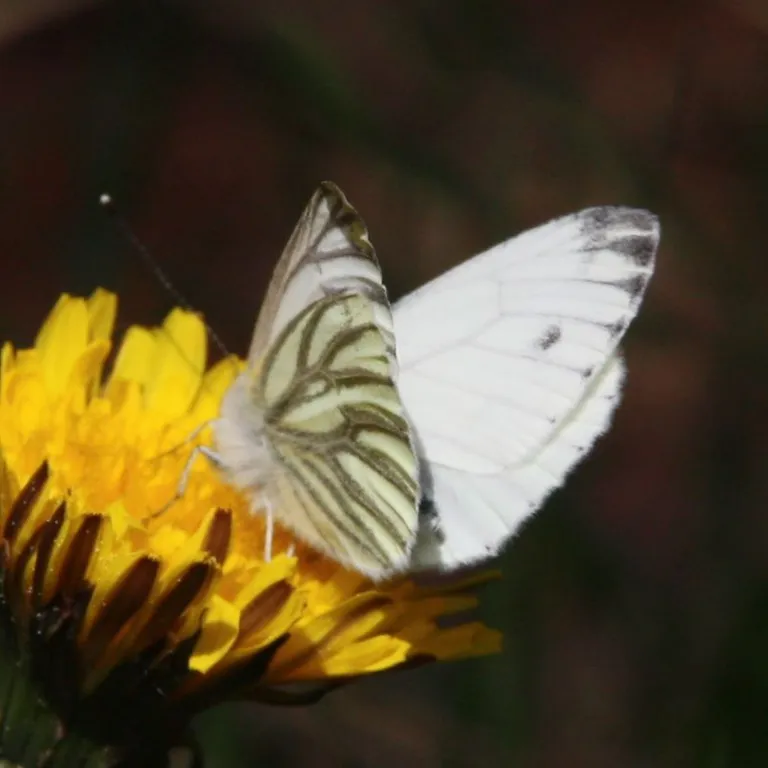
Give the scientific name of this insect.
Pieris napi
